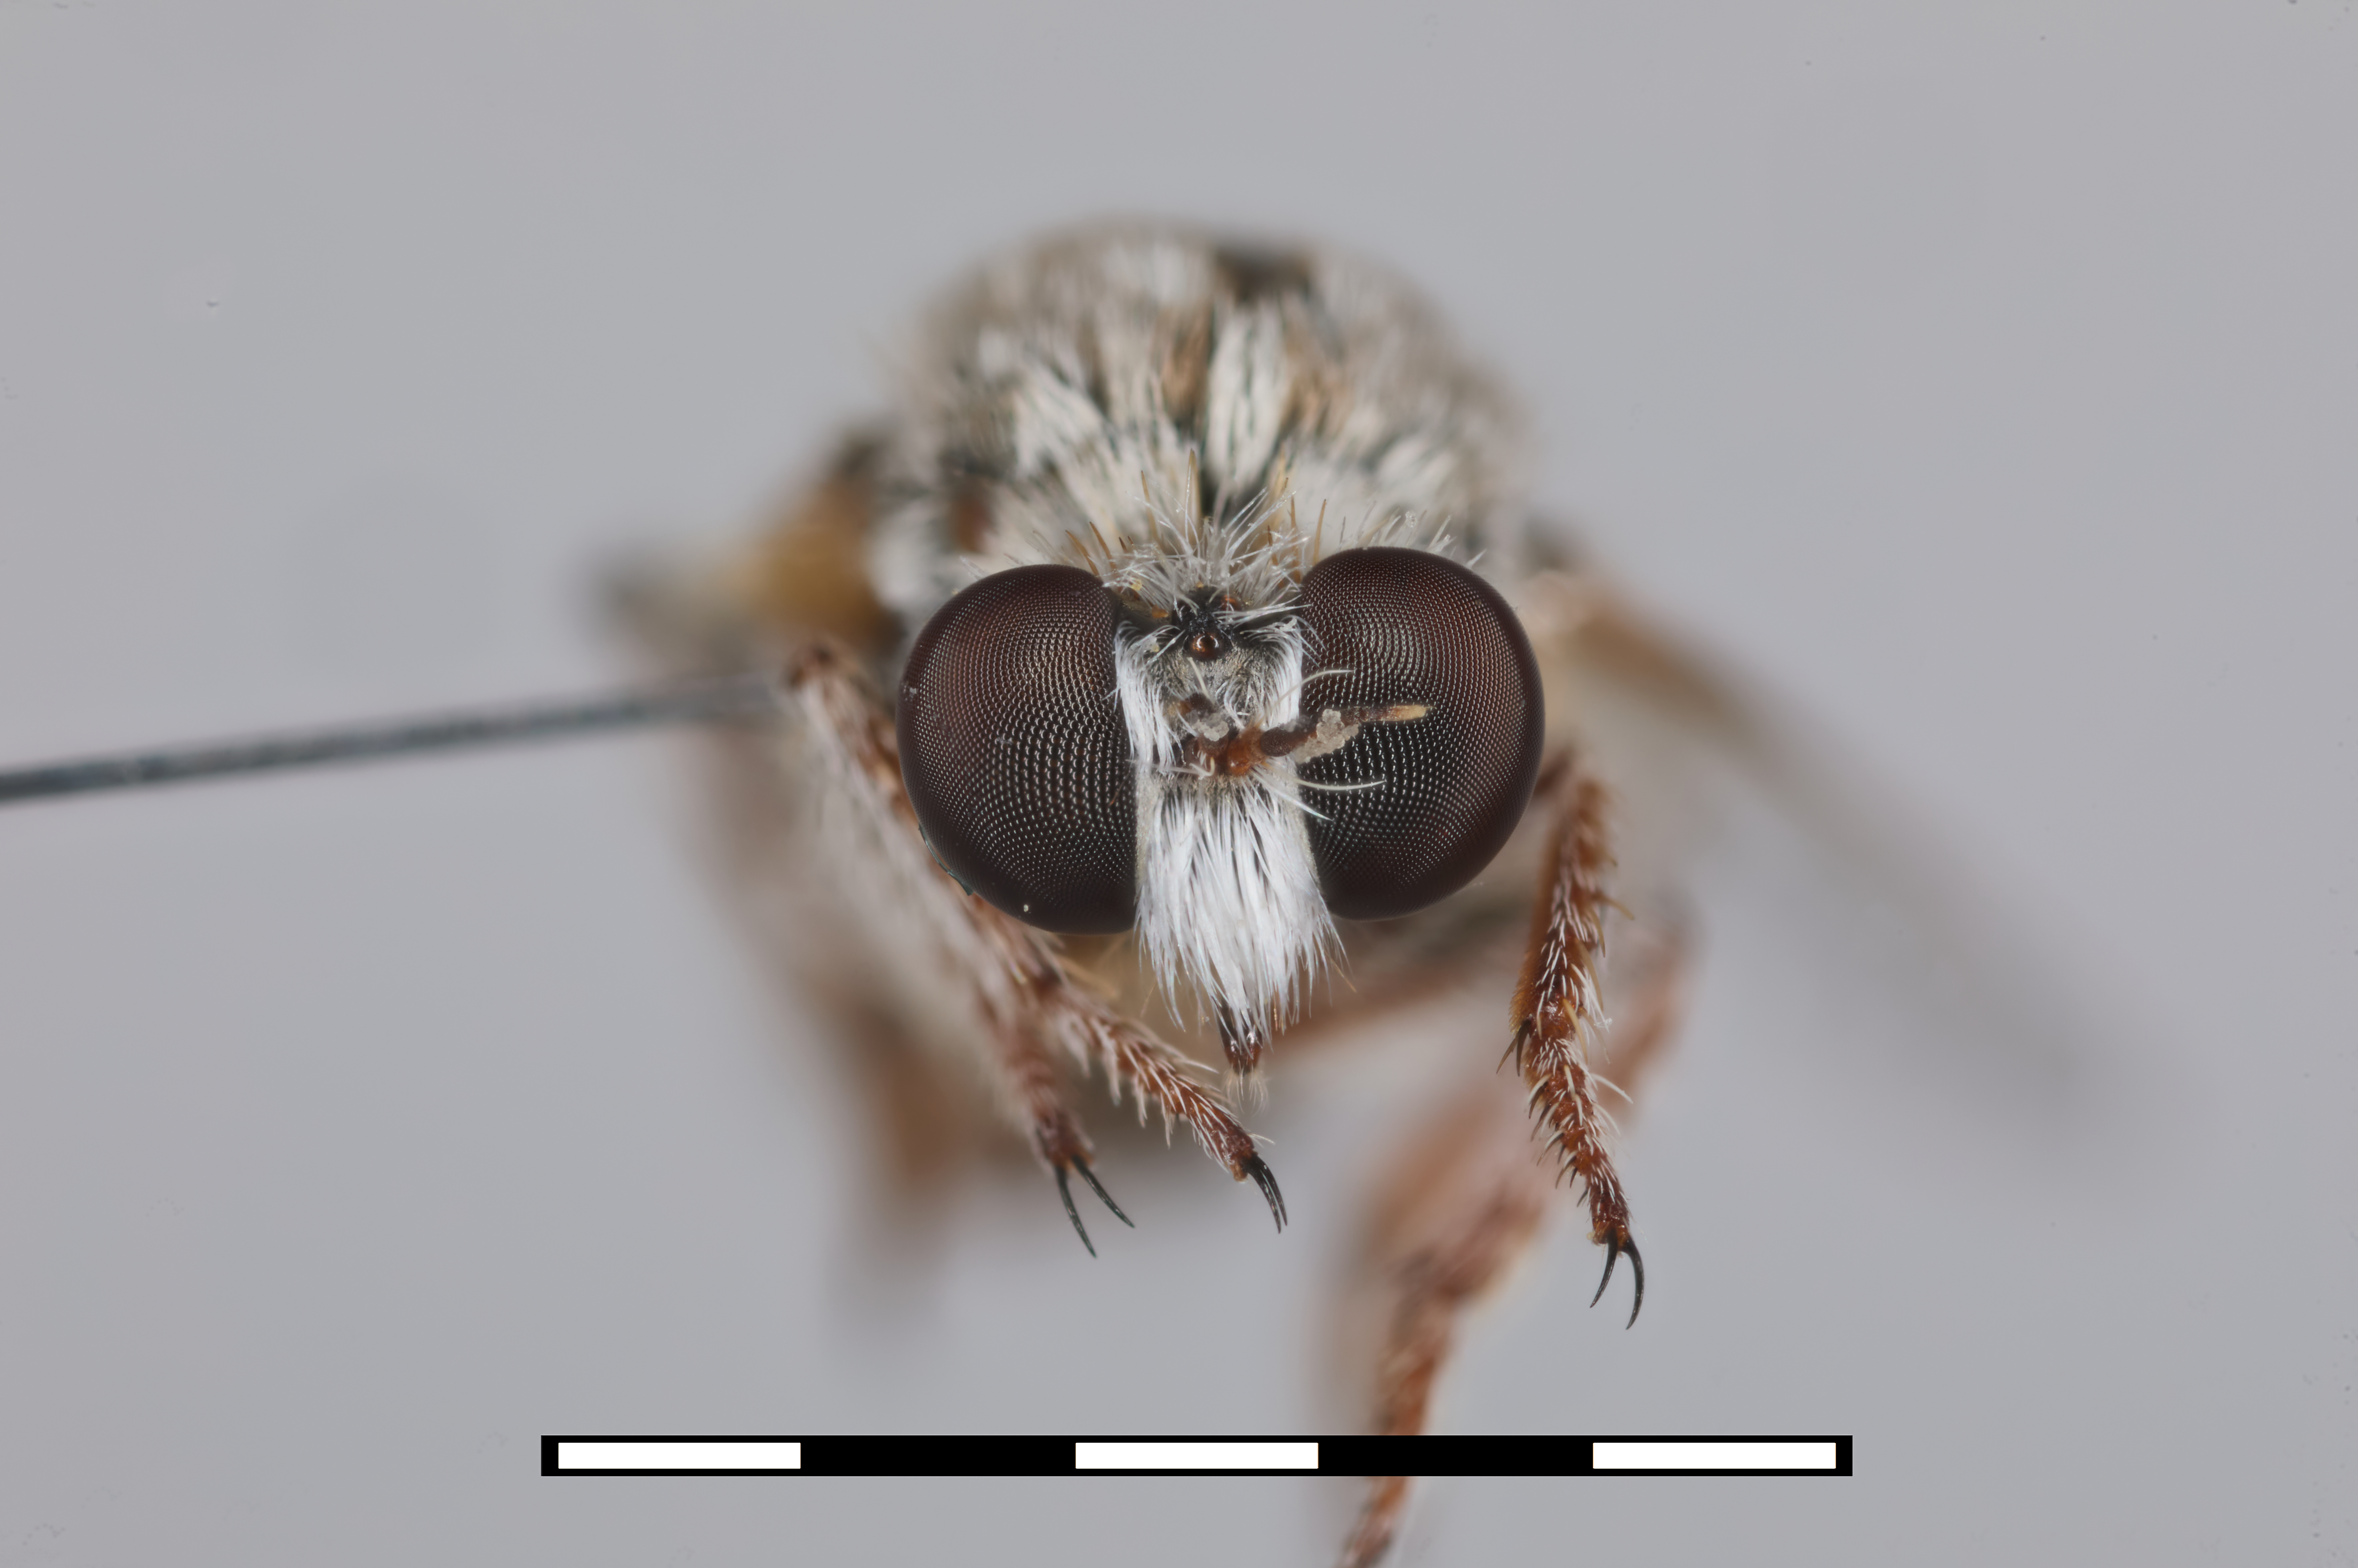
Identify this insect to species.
Acnephalomyia andrenoides
